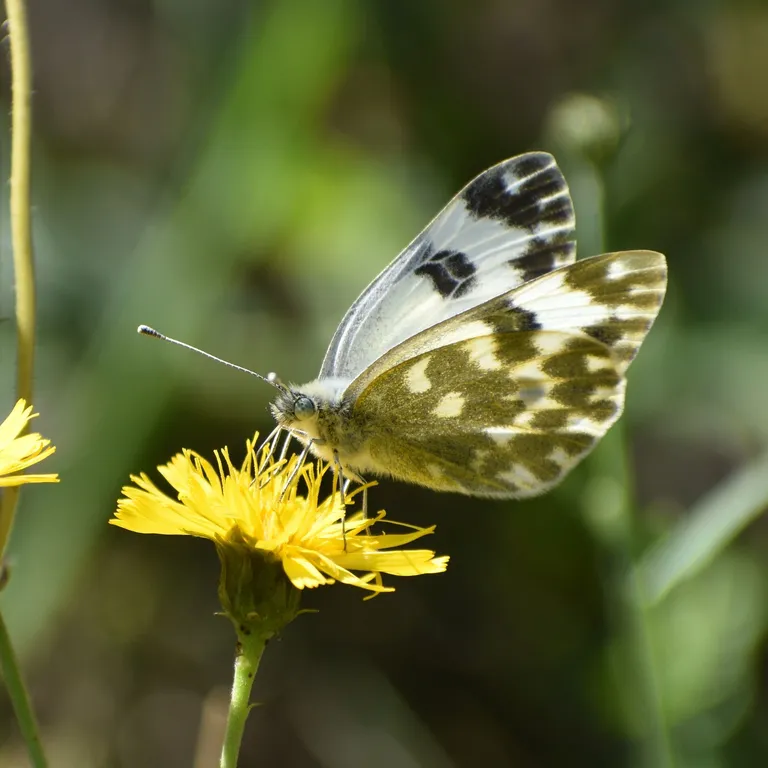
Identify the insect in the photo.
Pontia edusa
